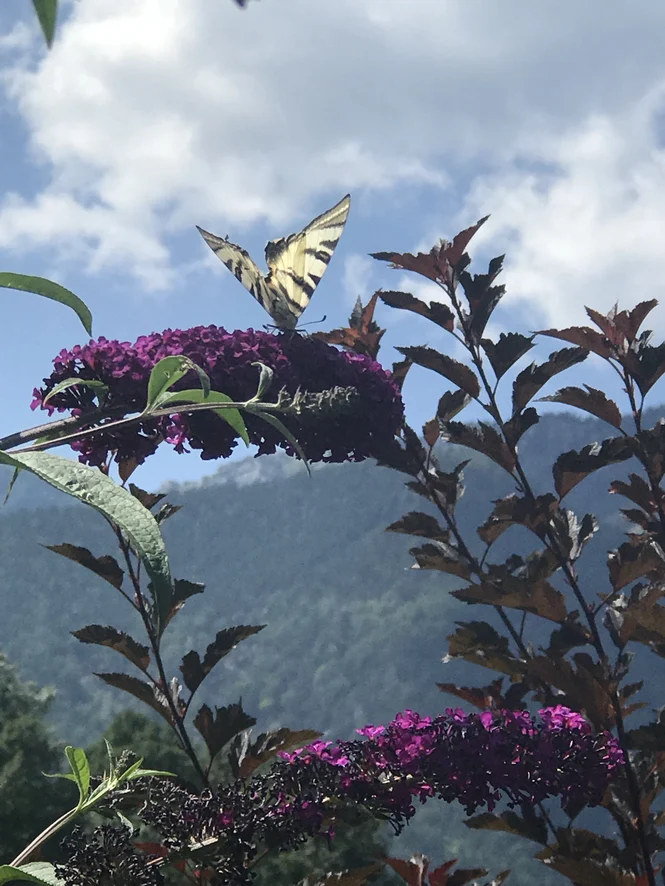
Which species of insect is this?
Iphiclides podalirius
